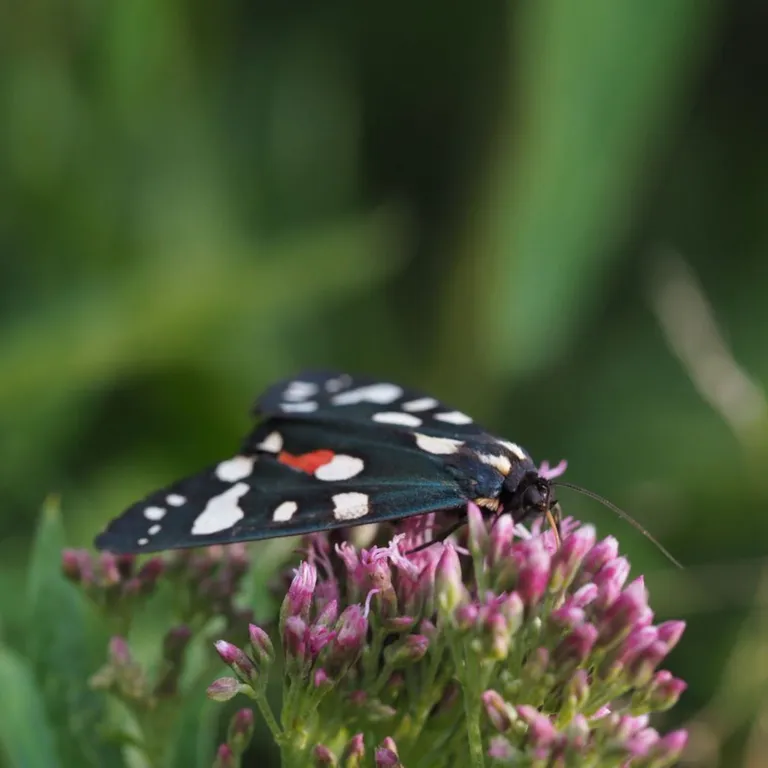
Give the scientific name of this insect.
Callimorpha dominula
